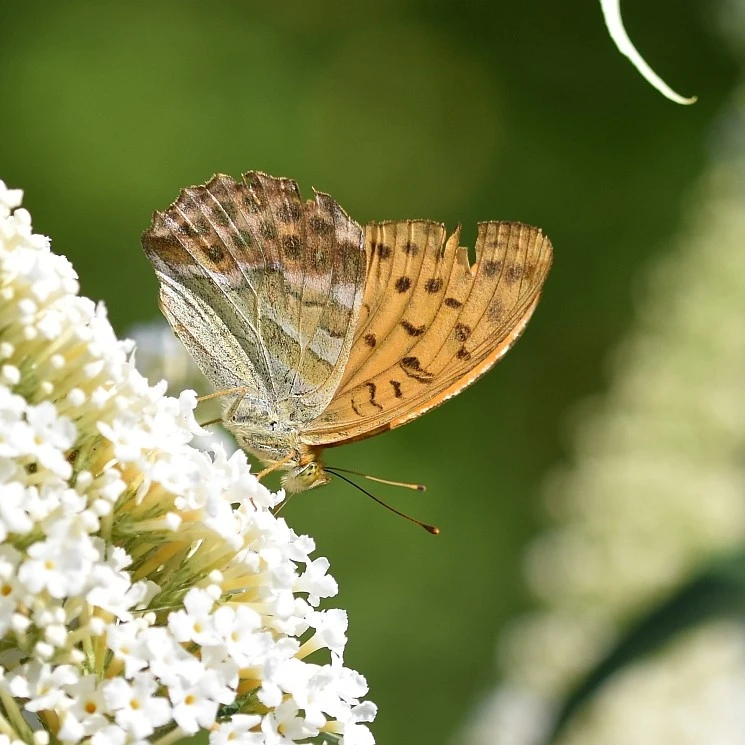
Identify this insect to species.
Argynnis paphia
